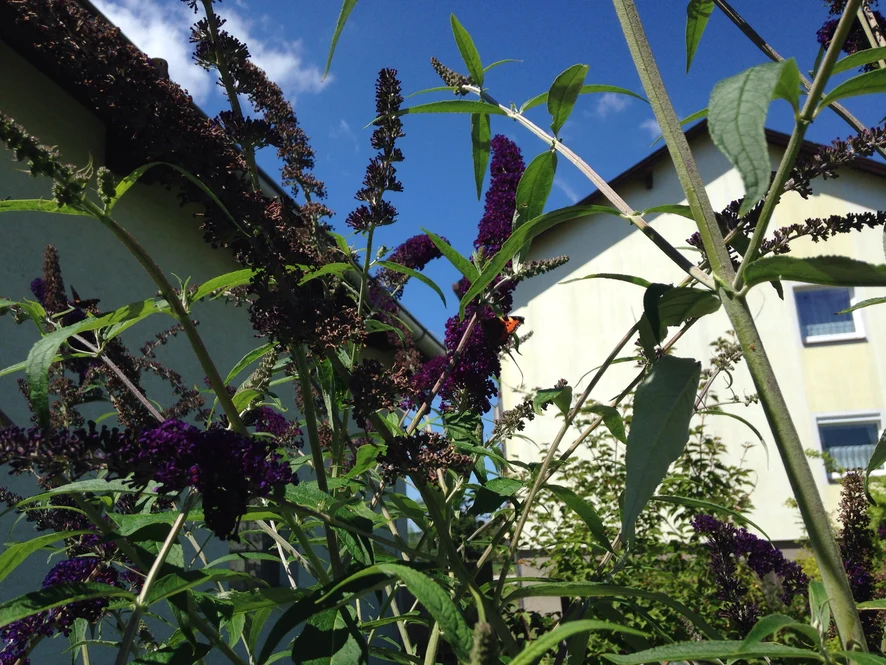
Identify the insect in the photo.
Aglais urticae
